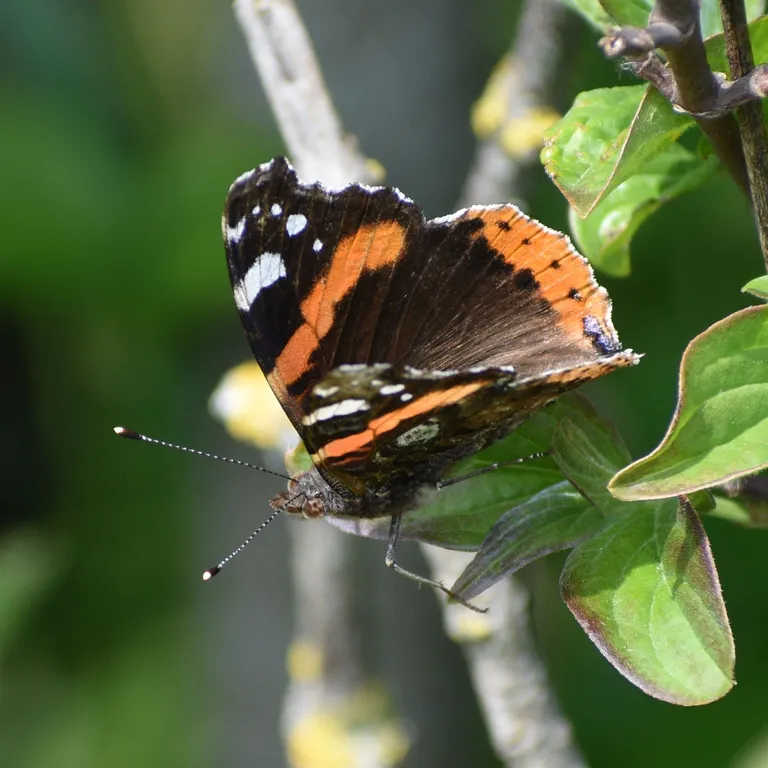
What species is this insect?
Vanessa atalanta
